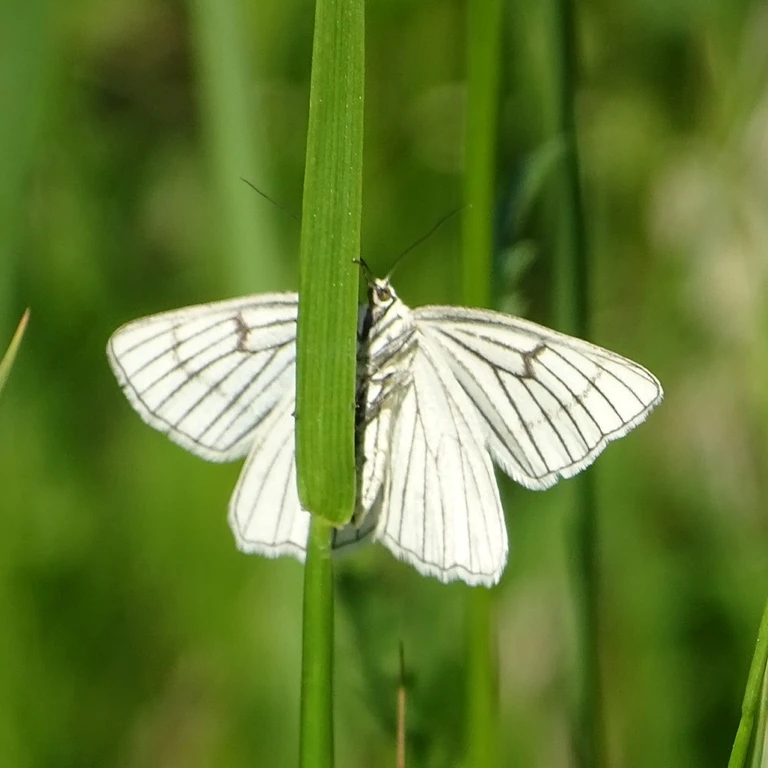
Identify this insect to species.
Siona lineata
